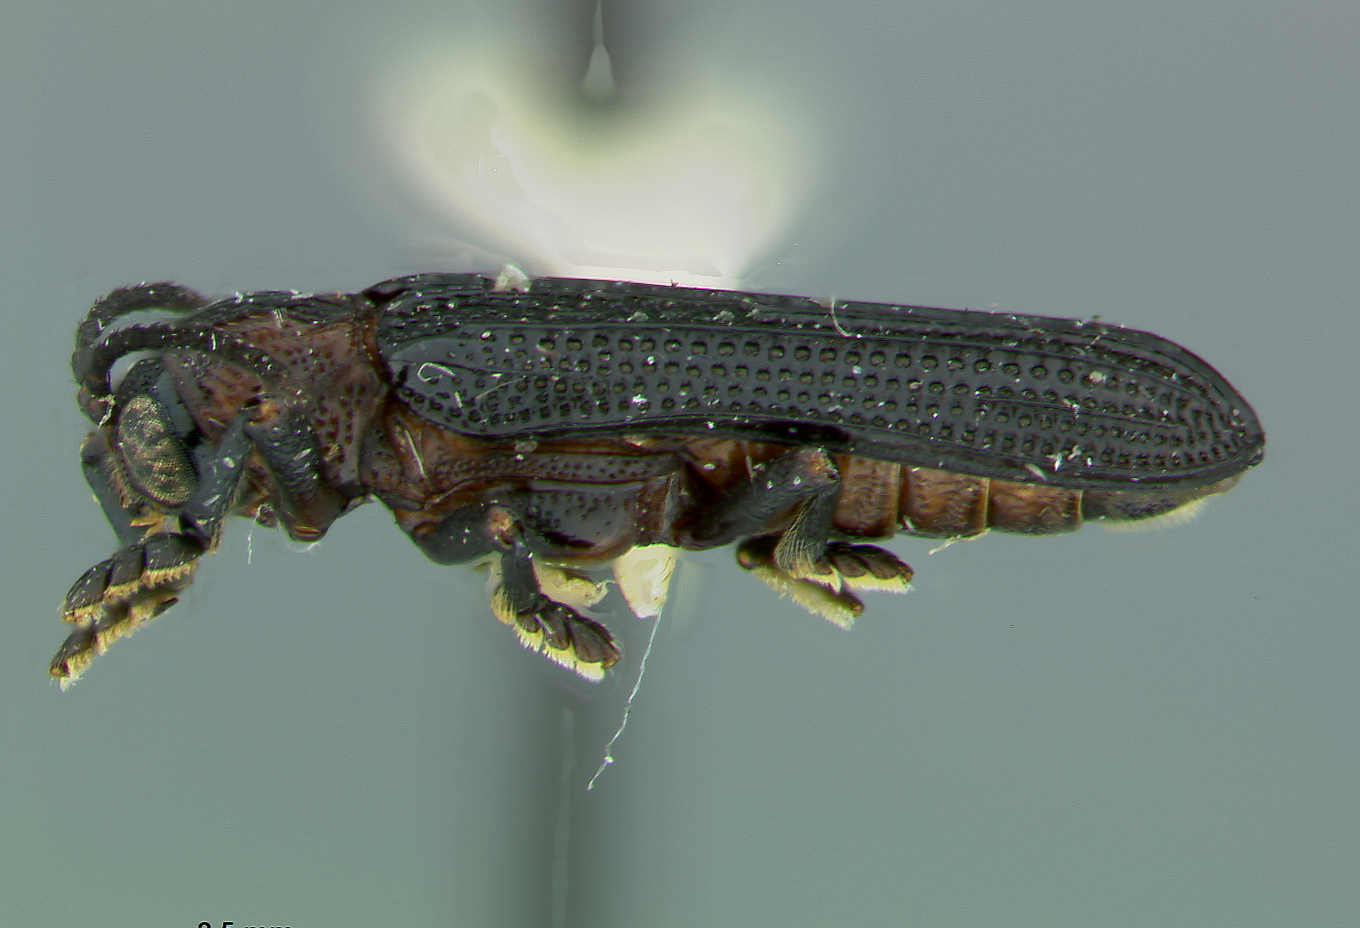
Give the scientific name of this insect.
Agonia laticeps
